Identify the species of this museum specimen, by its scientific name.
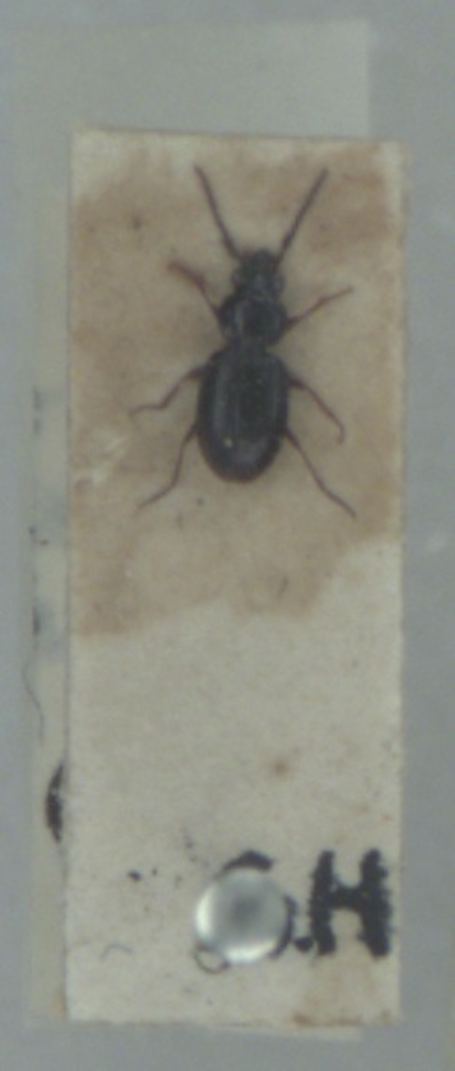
Bembidion mannerheimii
